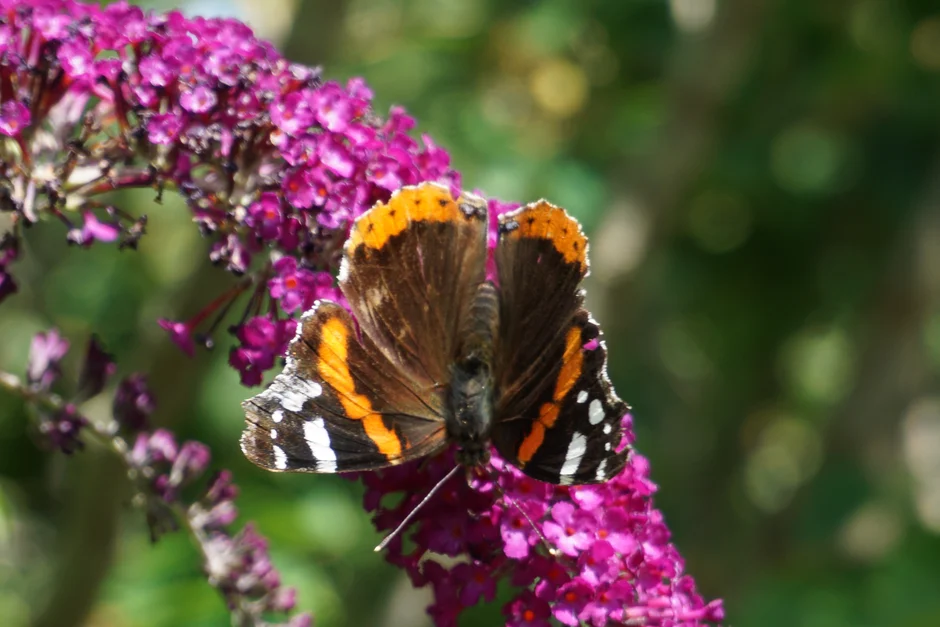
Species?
Vanessa atalanta
